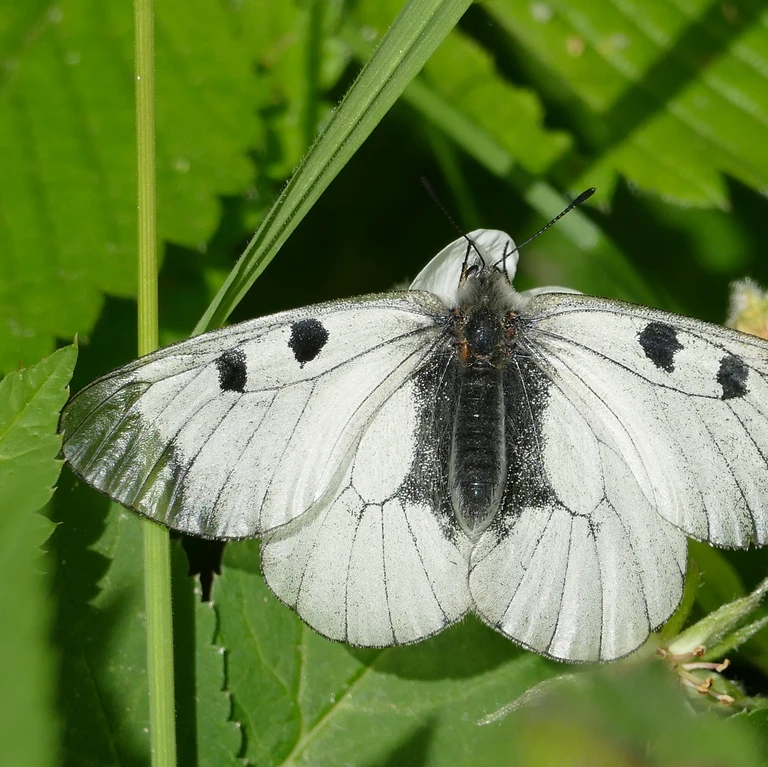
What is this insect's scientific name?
Parnassius mnemosyne
